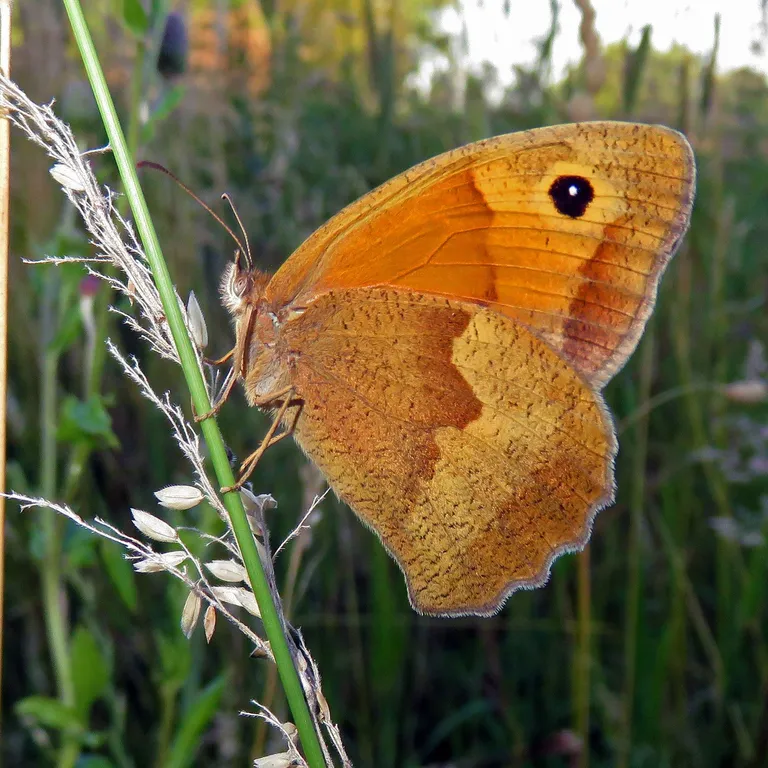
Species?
Maniola jurtina
